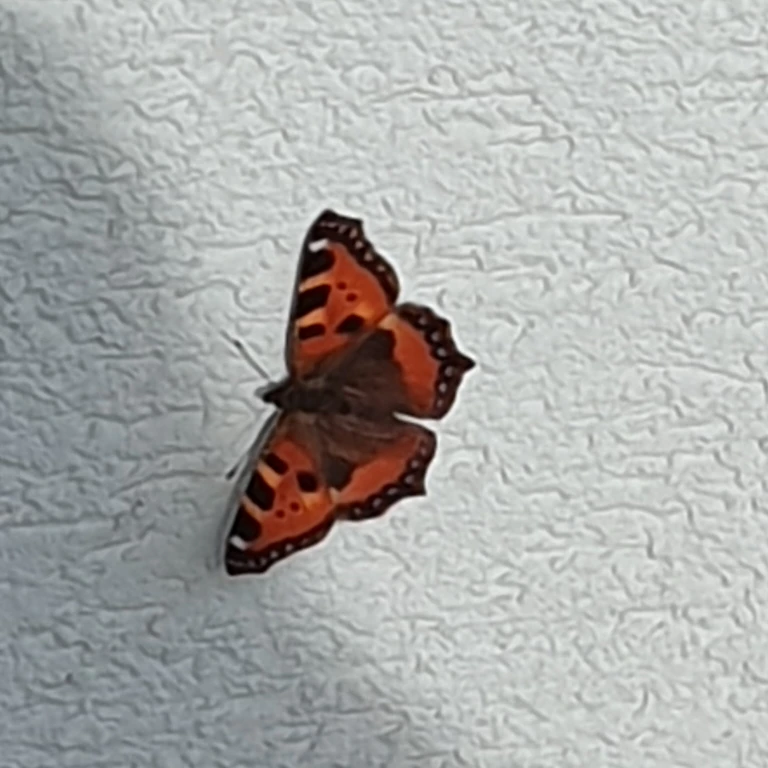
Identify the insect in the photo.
Aglais urticae
